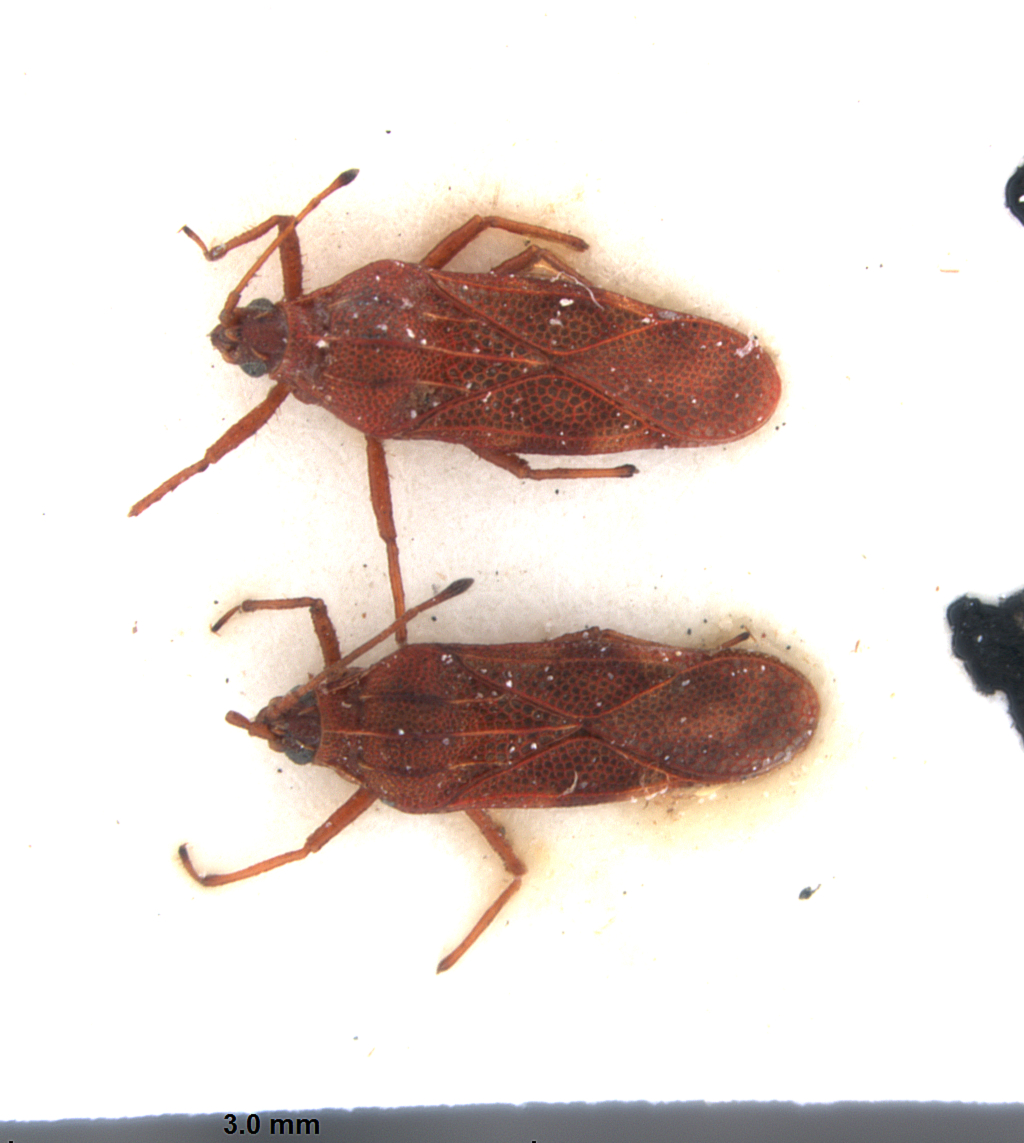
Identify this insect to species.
Nethersia haplotes
